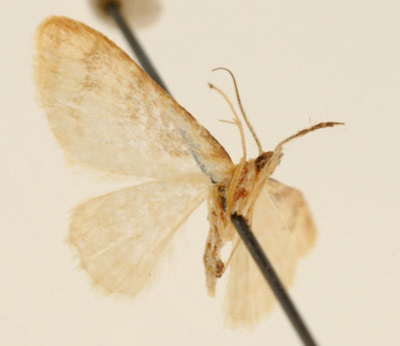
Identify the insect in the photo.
Ptychopoda sulphuraria
